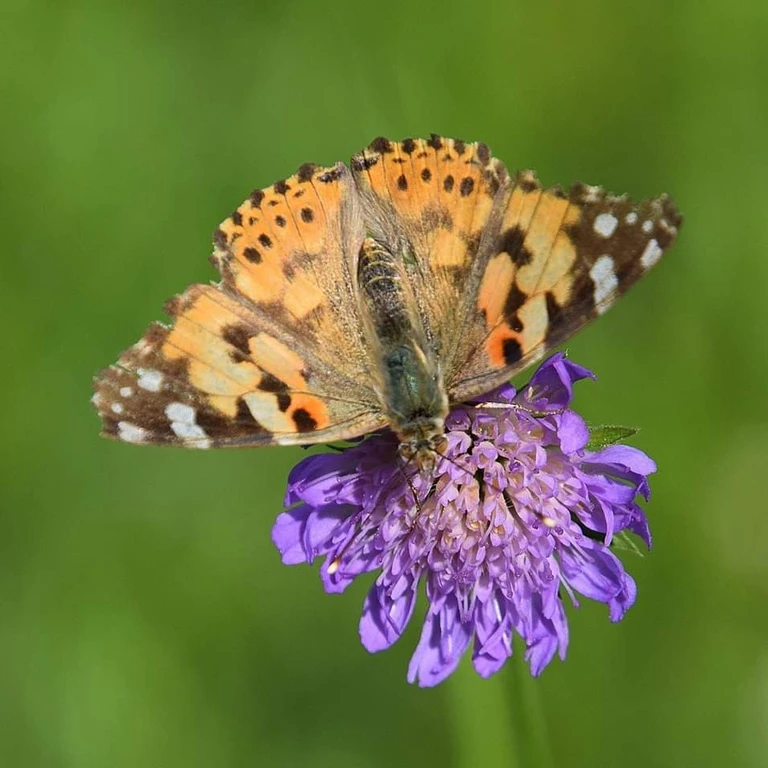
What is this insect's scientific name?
Vanessa cardui
